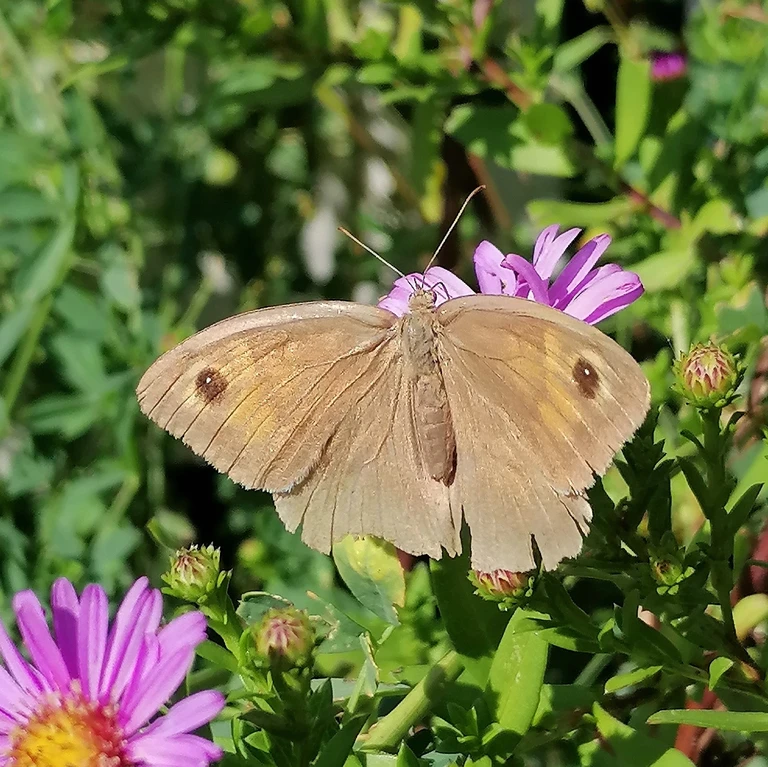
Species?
Maniola jurtina
